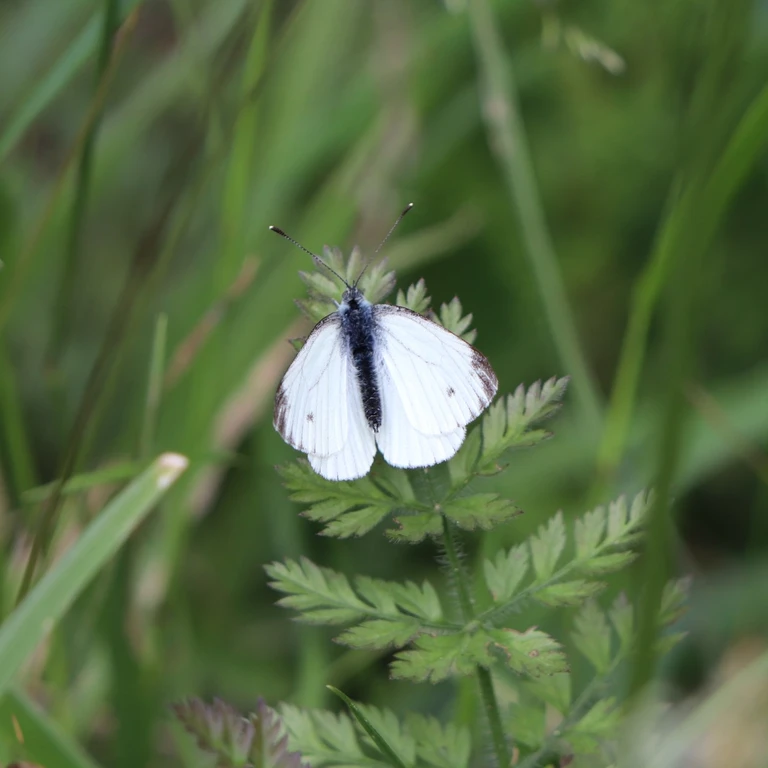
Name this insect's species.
Pieris napi
